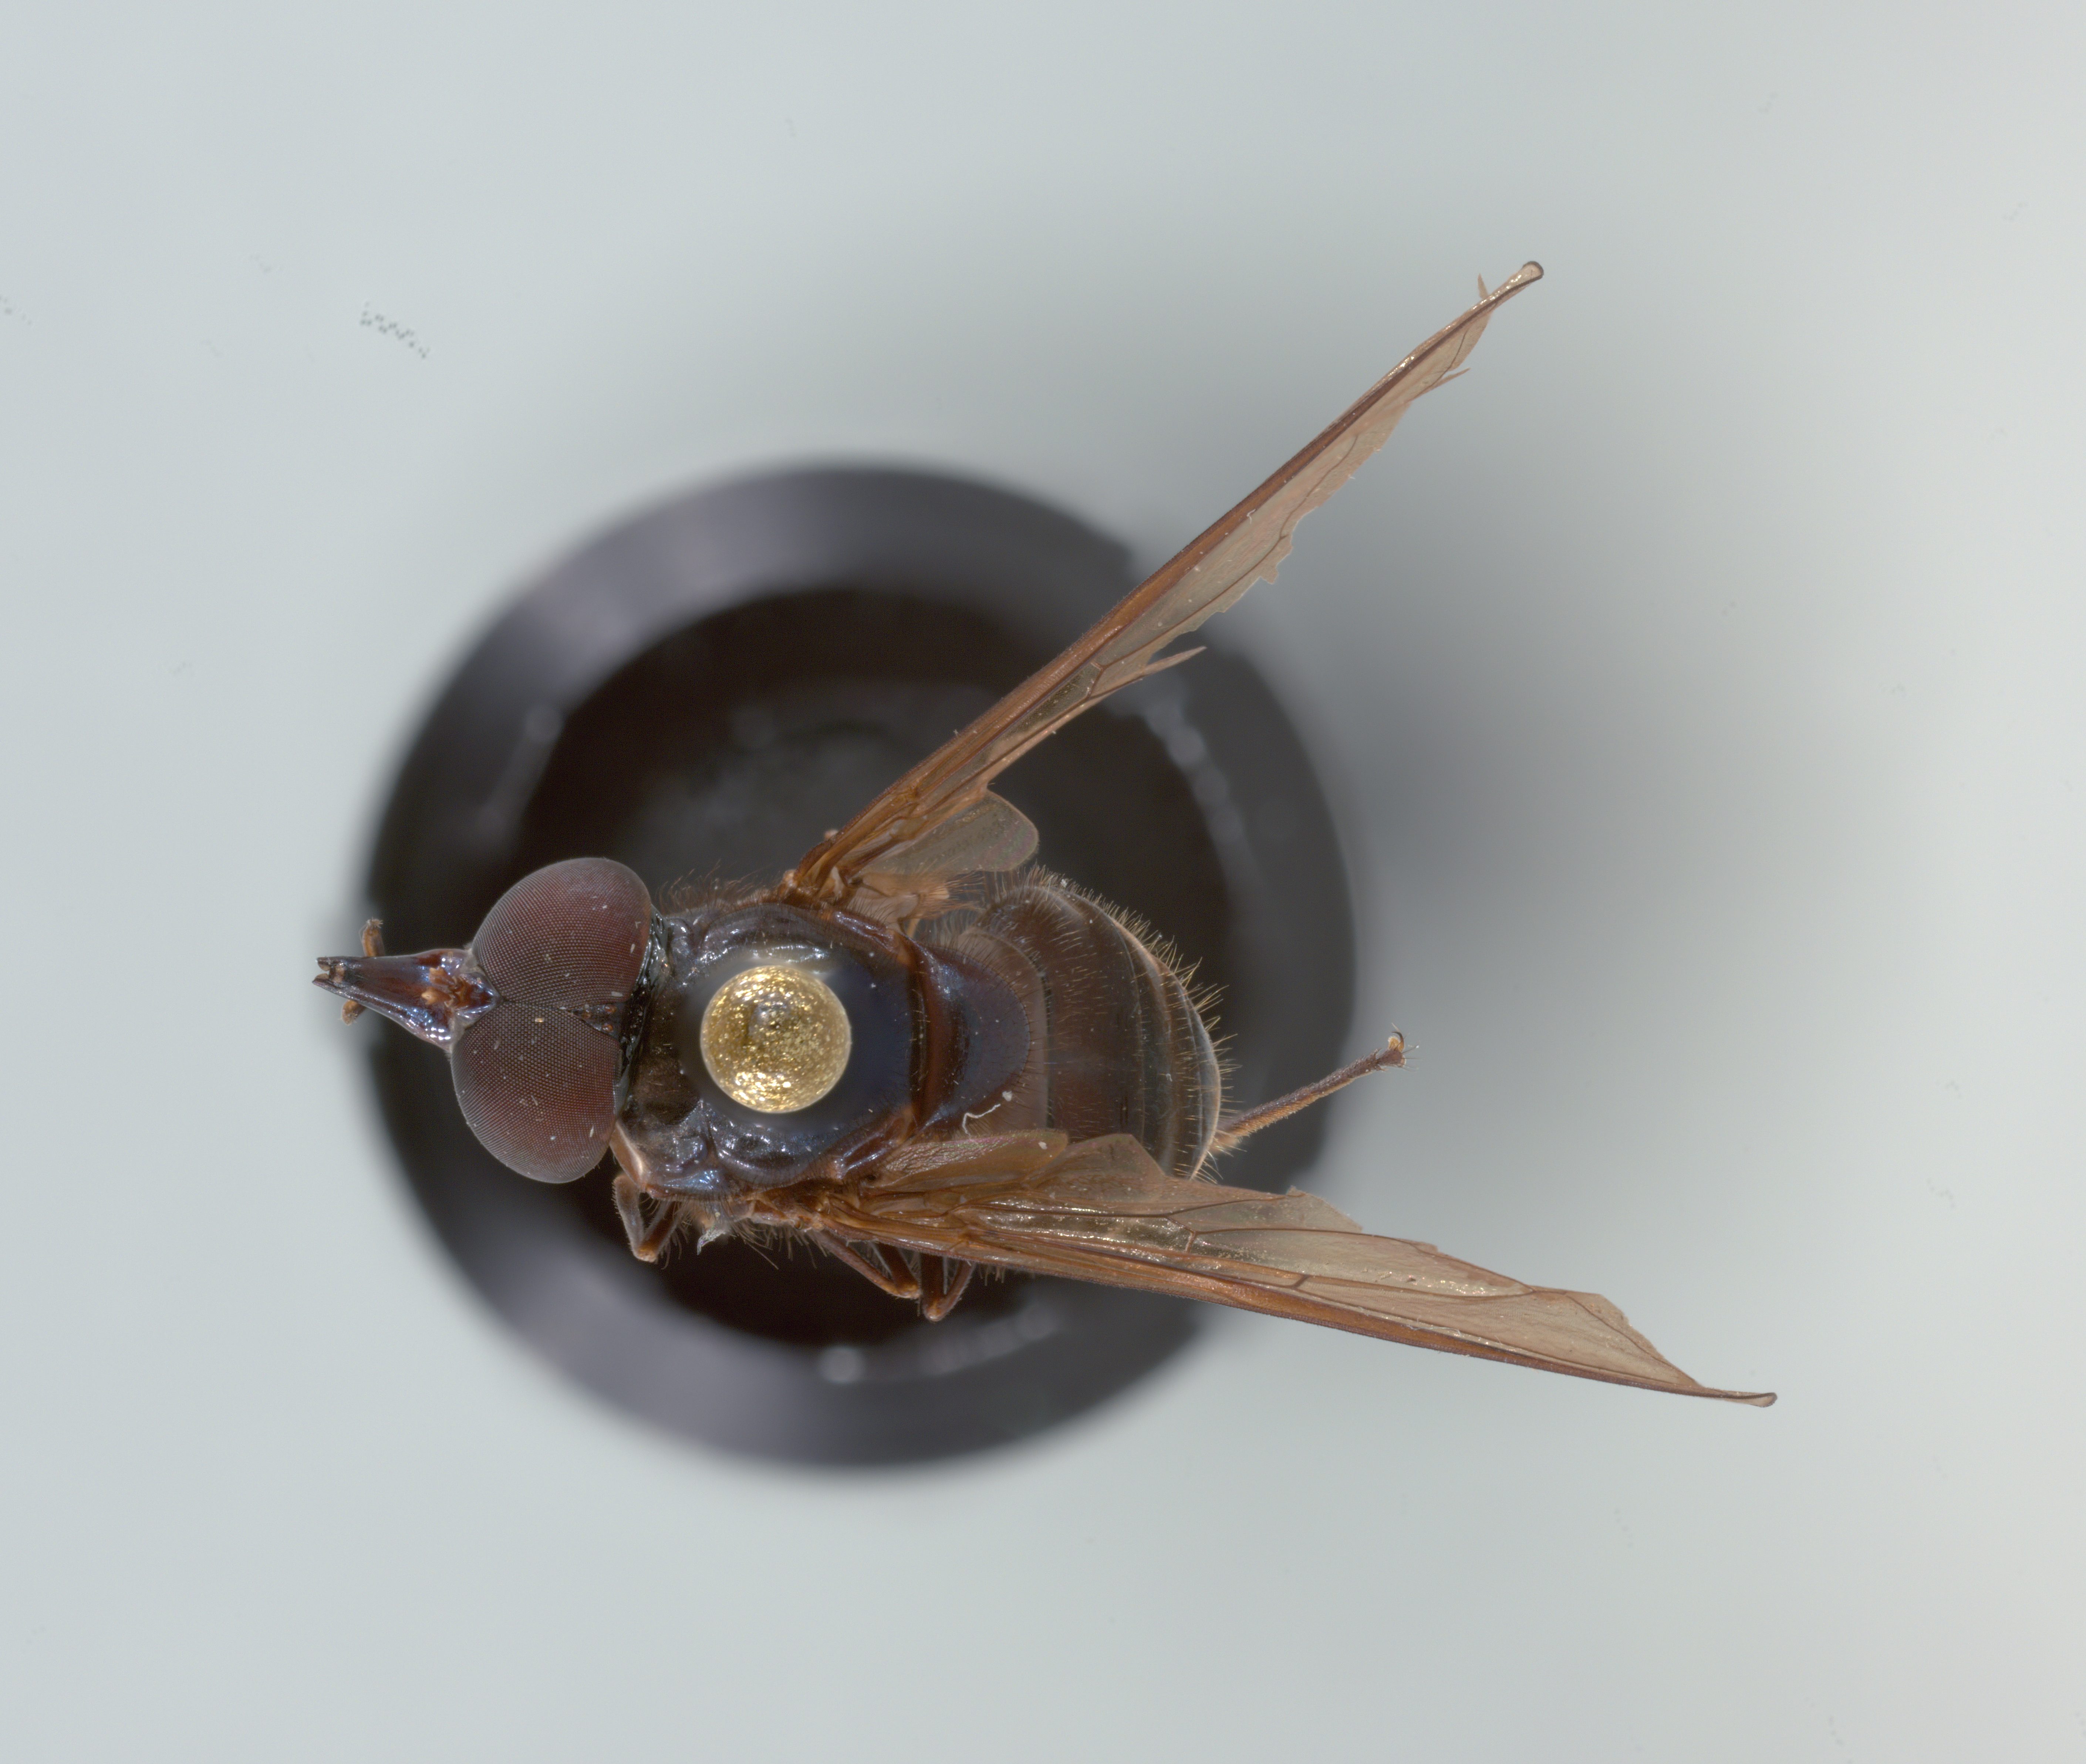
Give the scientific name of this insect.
Rhingia cyanoprora
